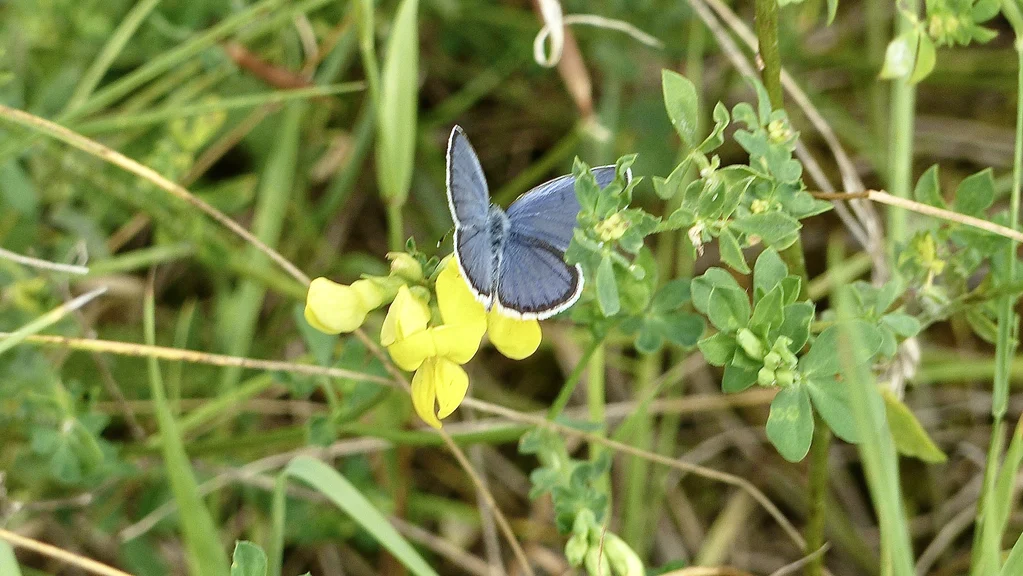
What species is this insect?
Cupido argiades (also Elkalyce argiades)
